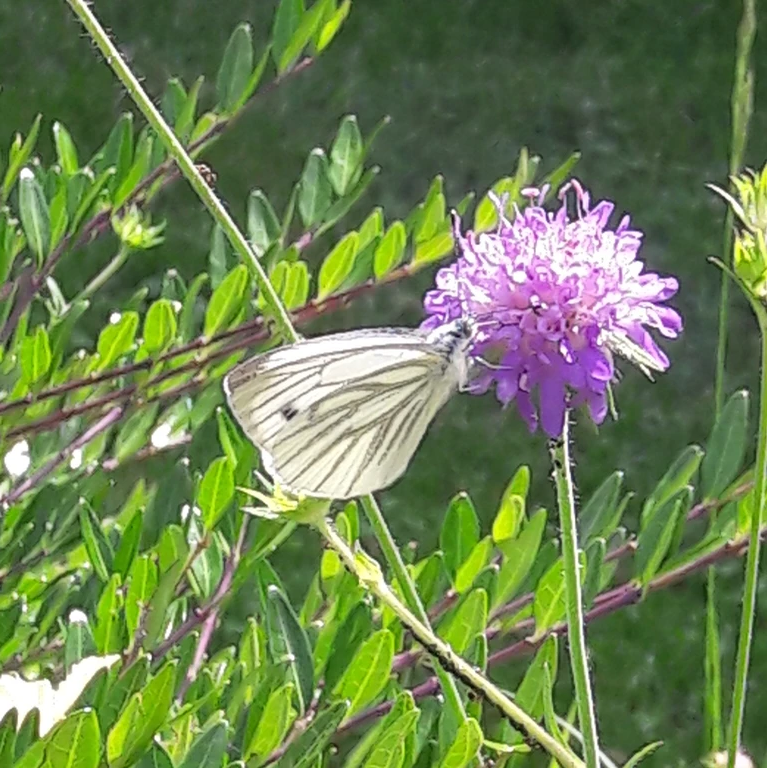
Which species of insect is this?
Pieris napi
